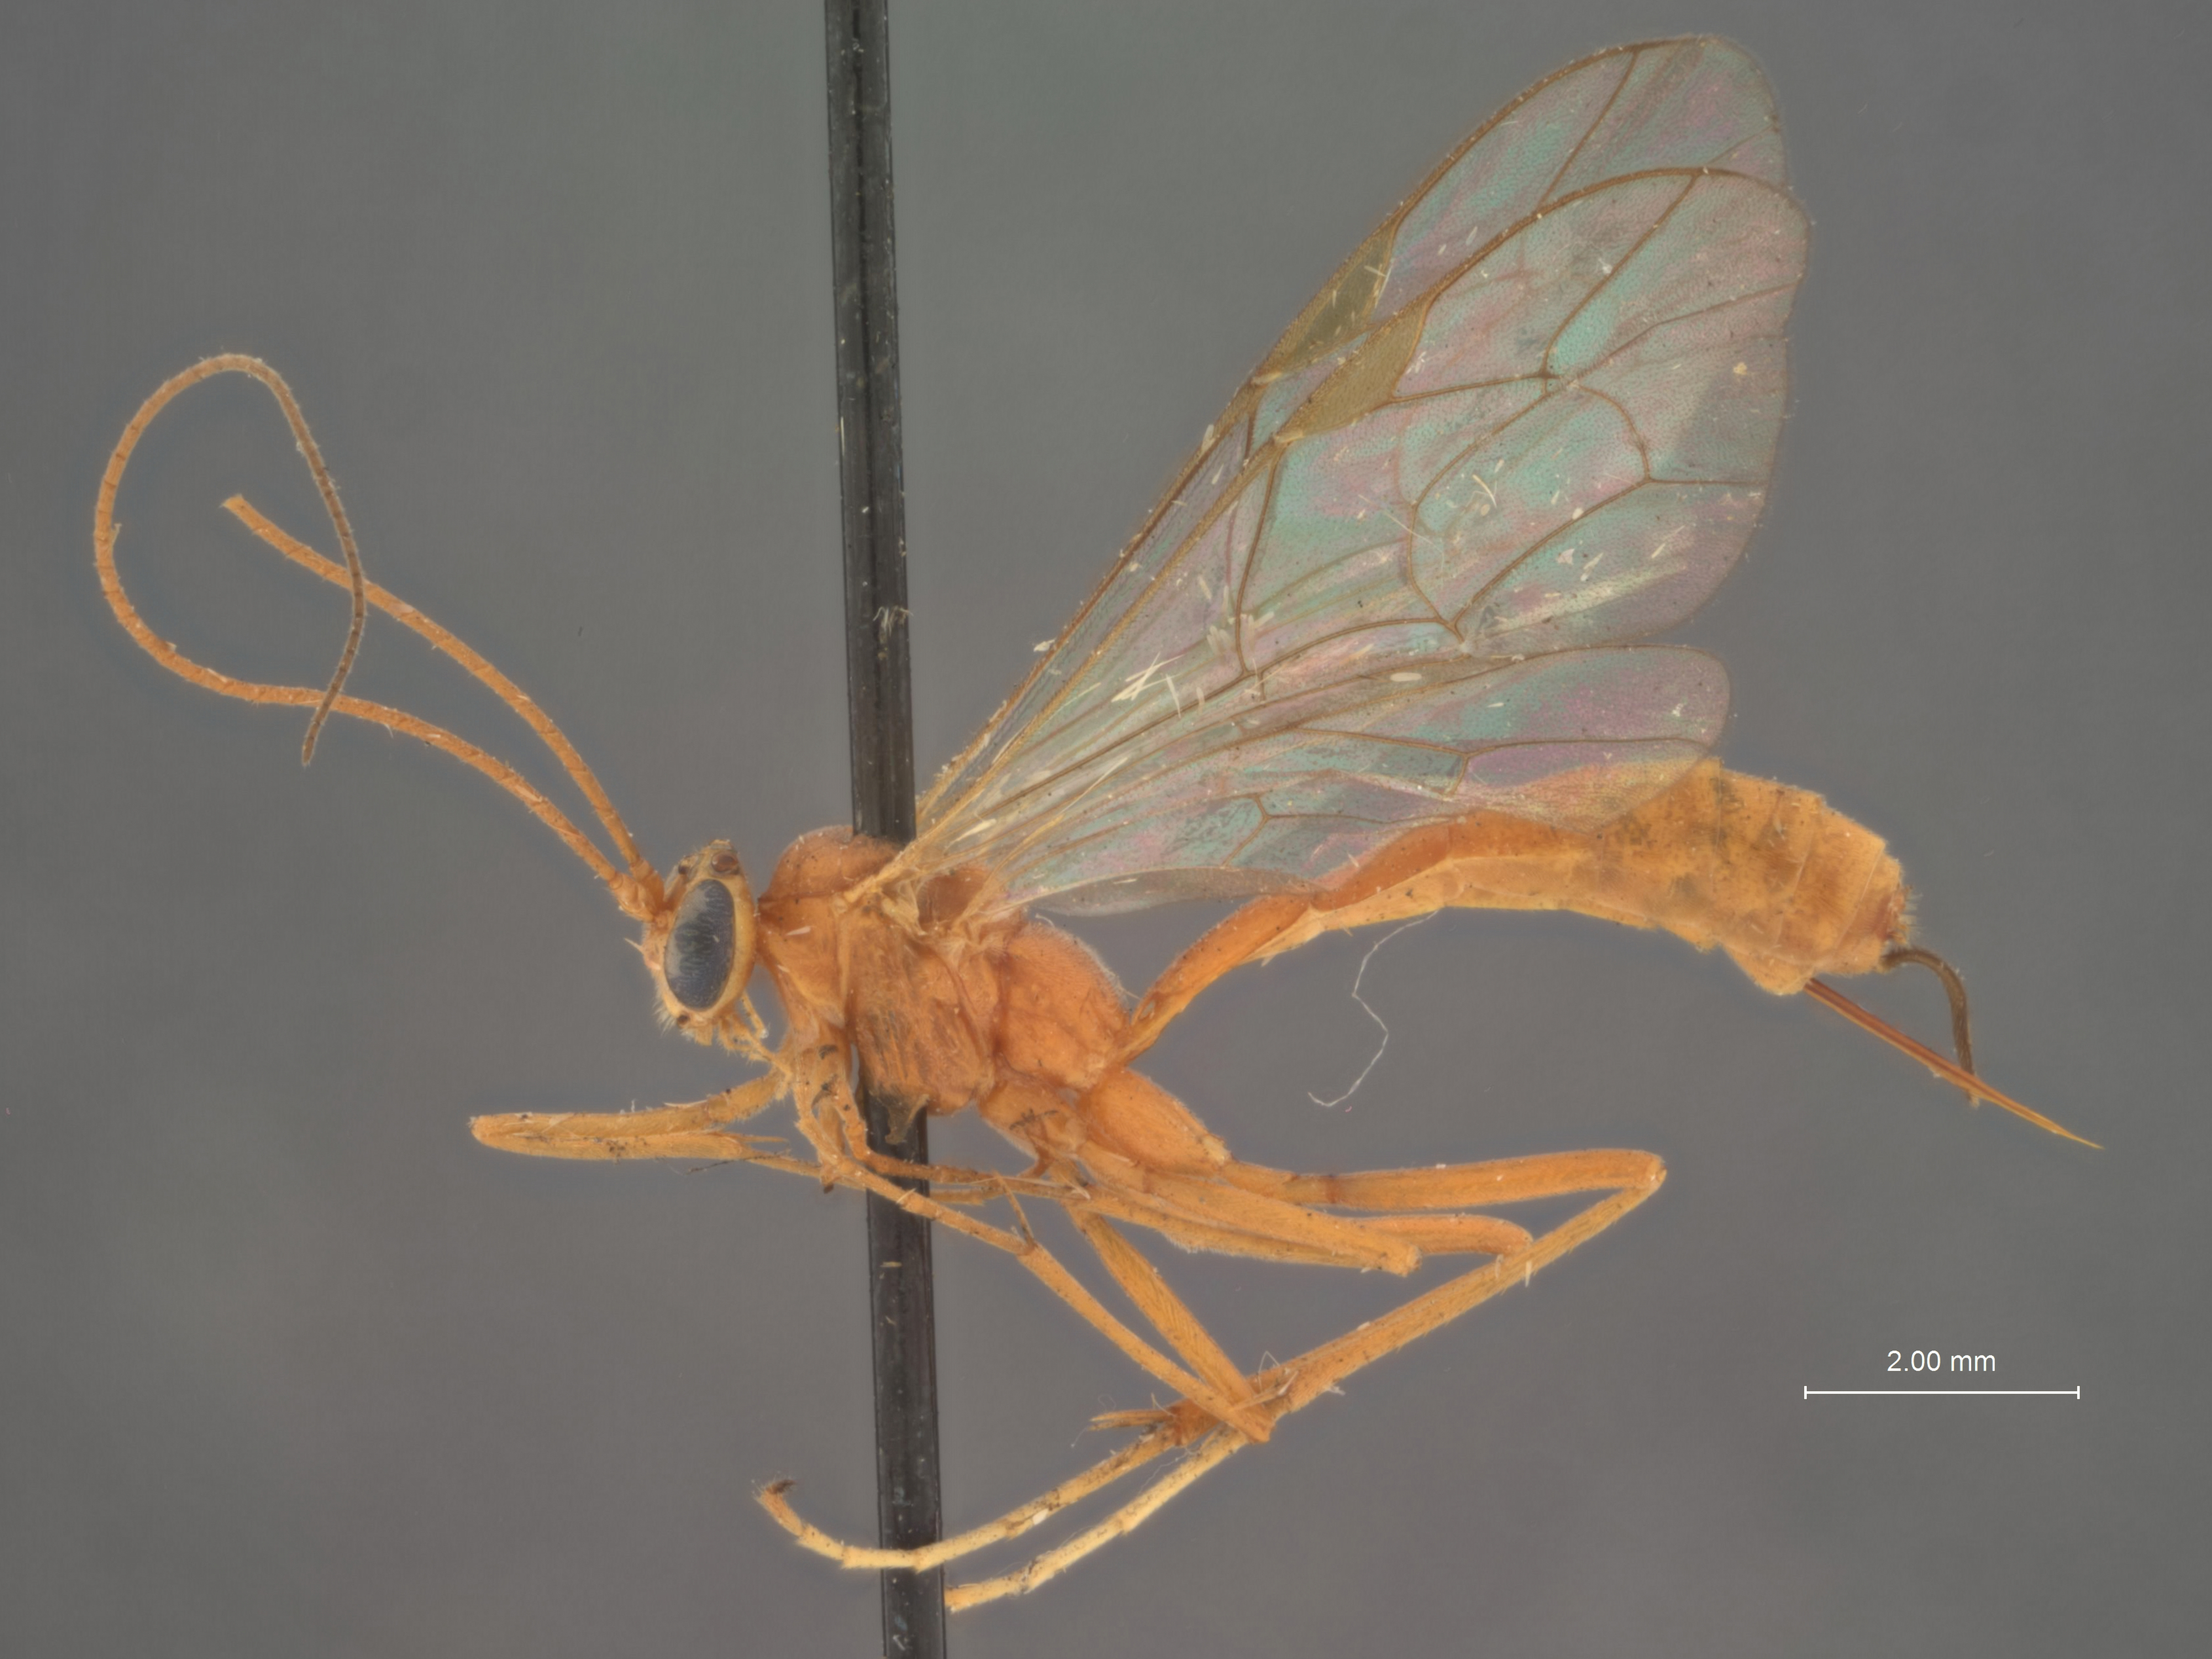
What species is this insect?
Paniscus pallens
